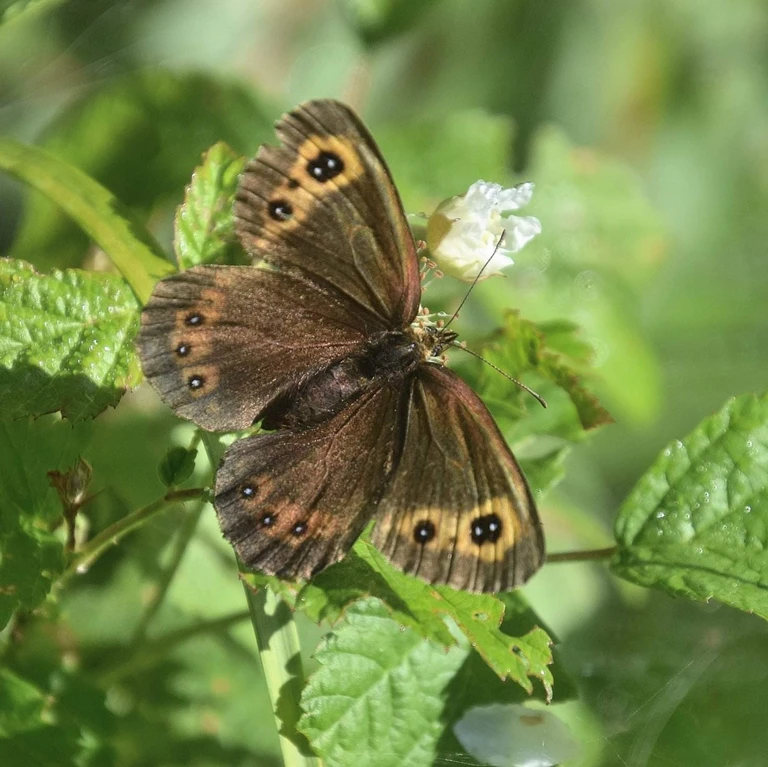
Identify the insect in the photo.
Erebia aethiops
